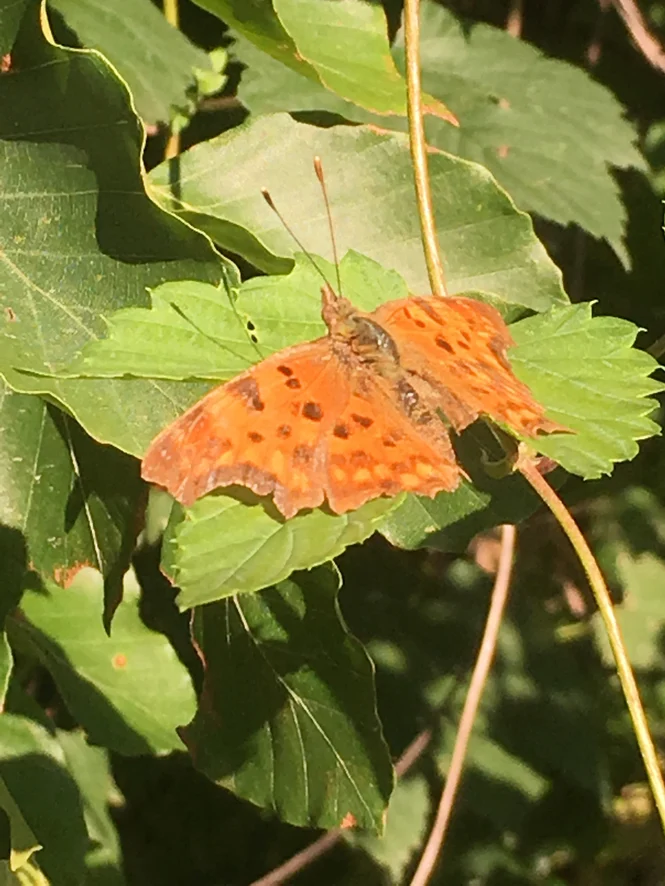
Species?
Polygonia c-album
